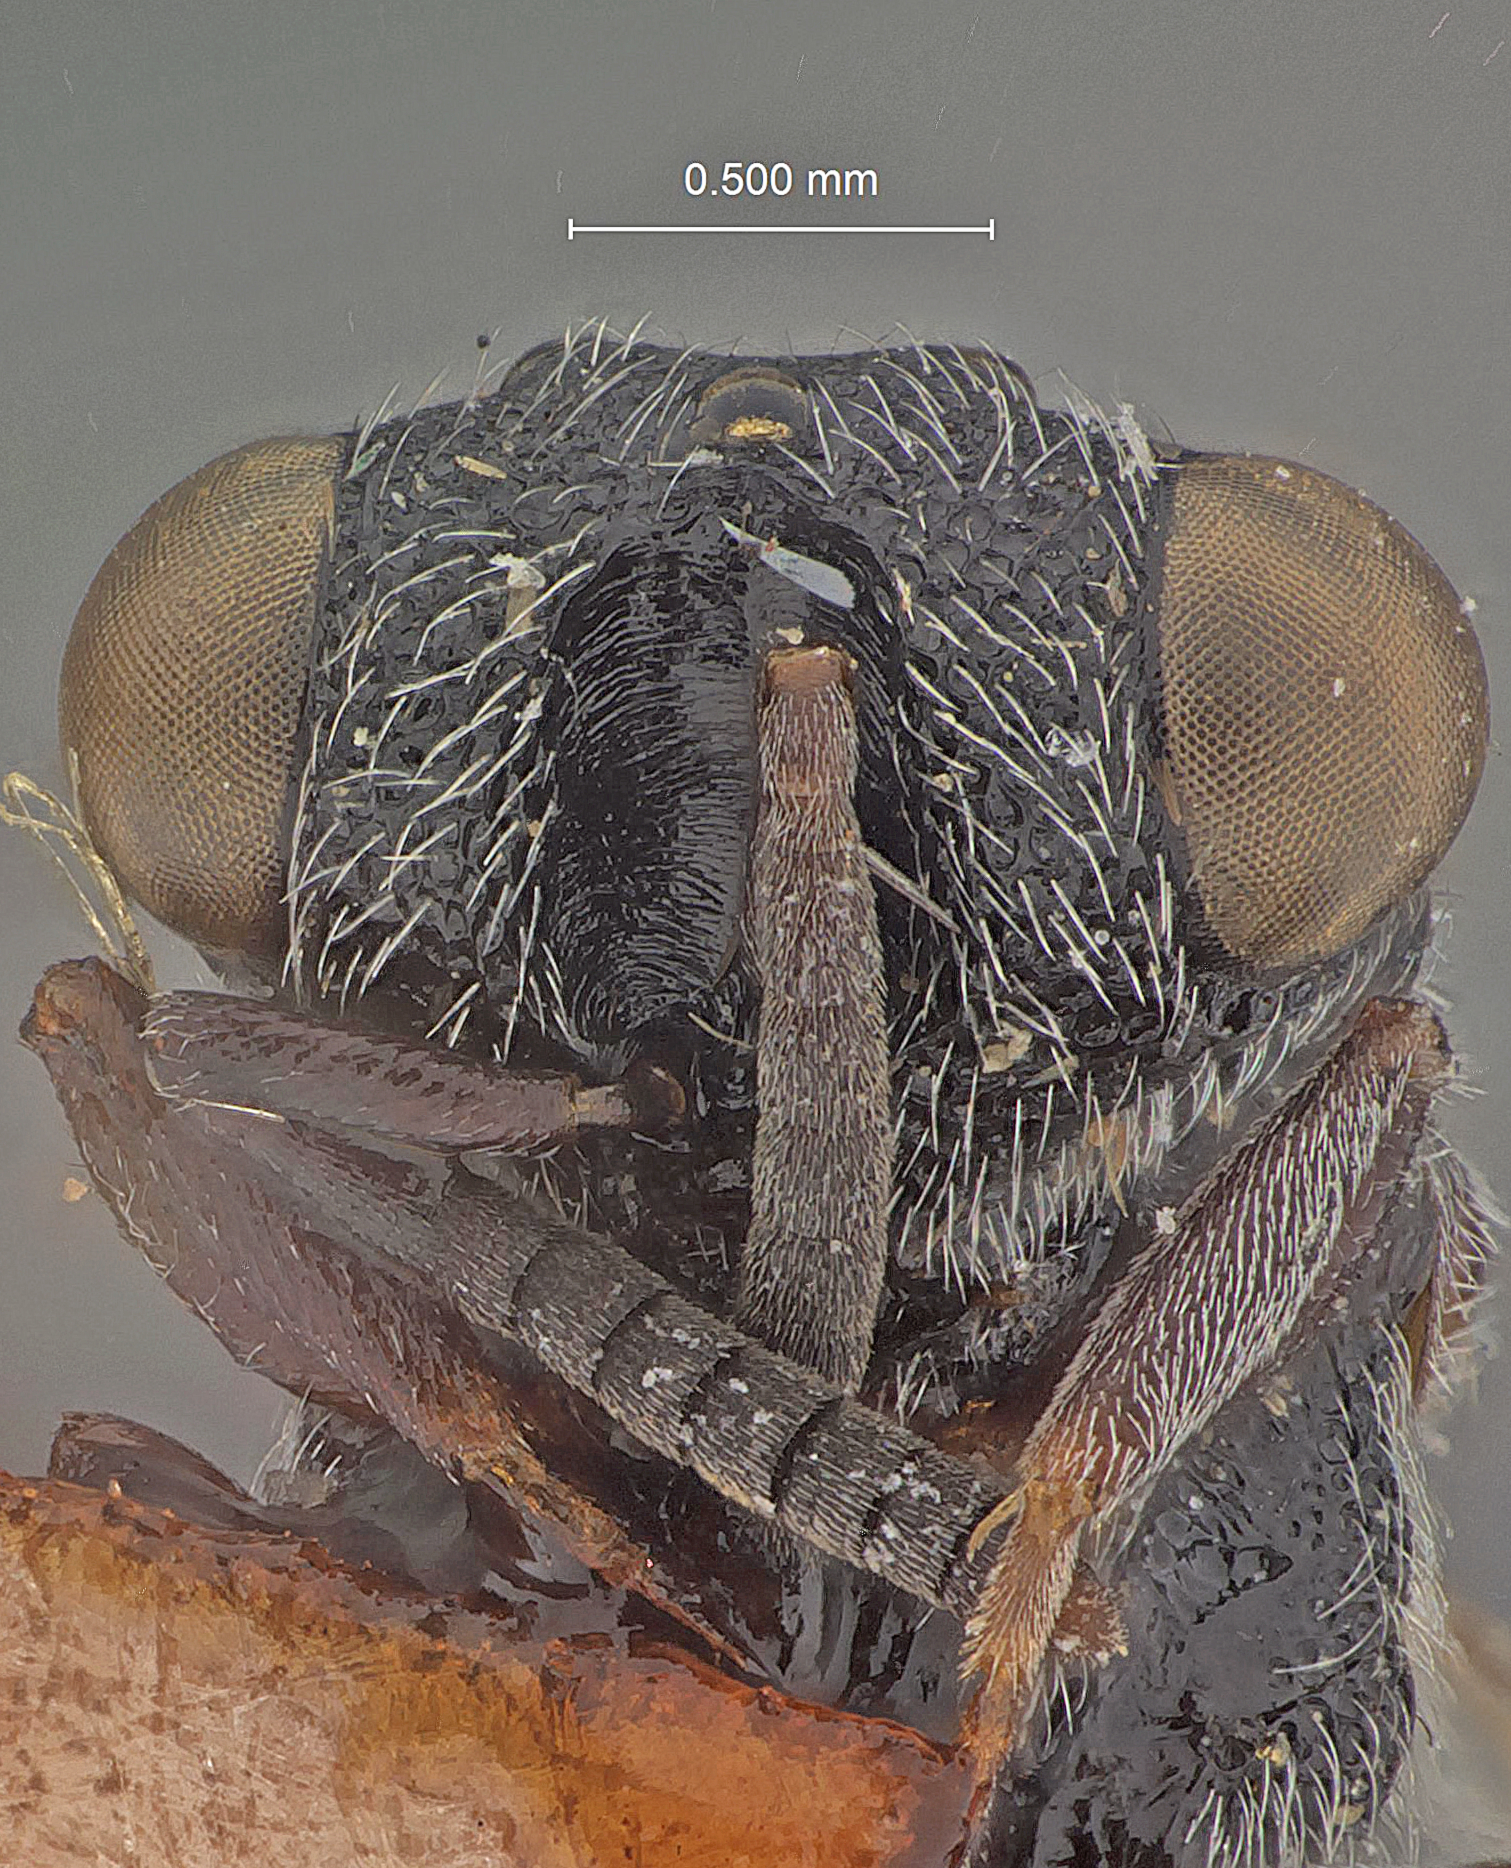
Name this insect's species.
Eugastrochalcis breviceps
